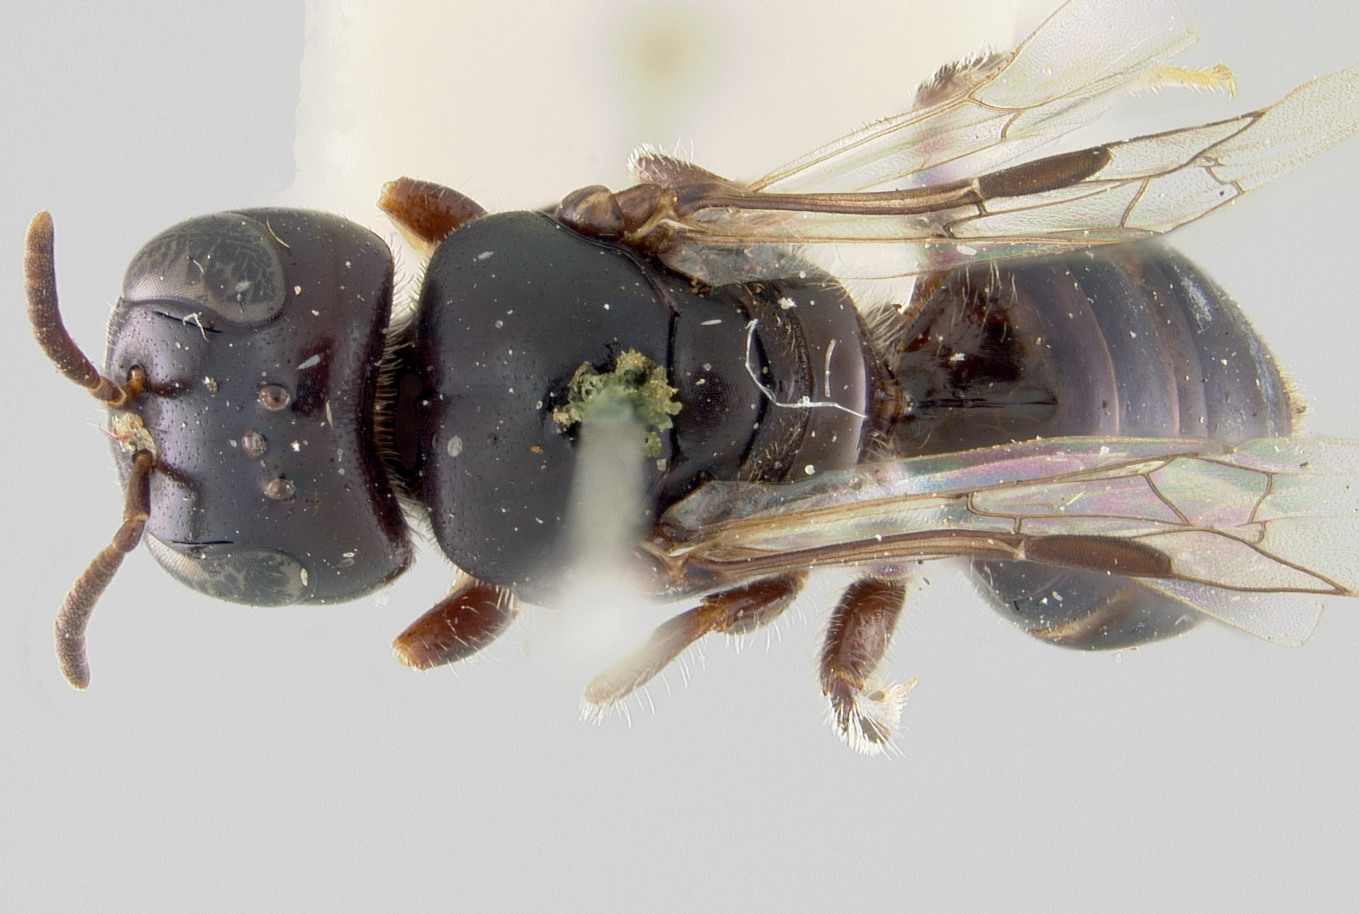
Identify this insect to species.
Pachyprosopis hackeri
